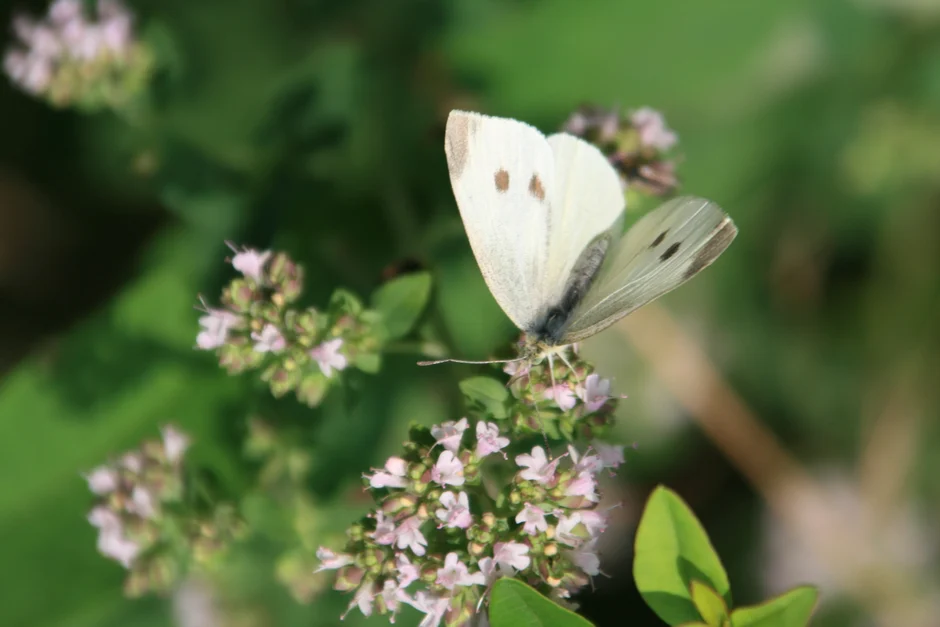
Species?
Pieris rapae
